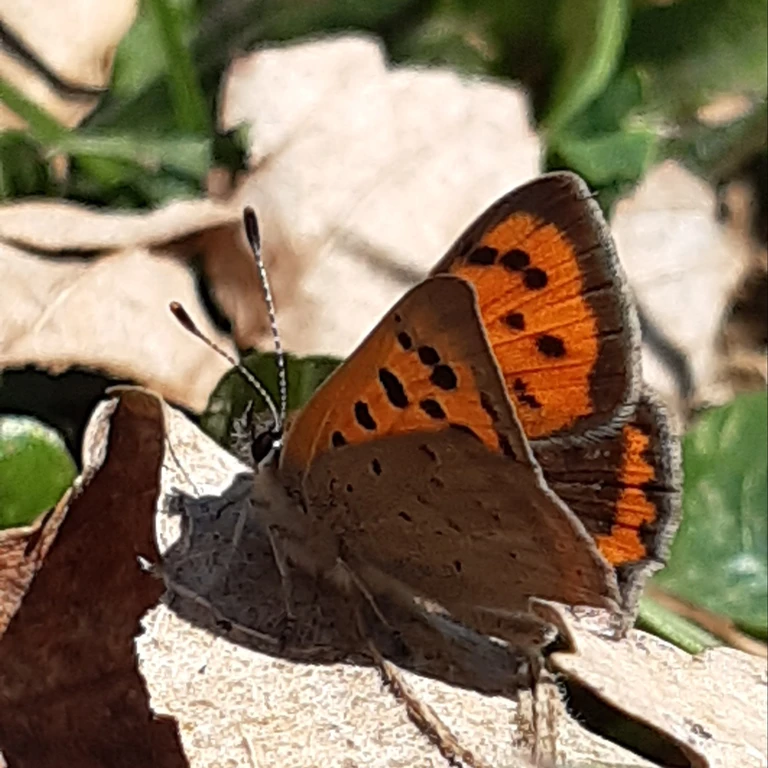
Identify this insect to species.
Lycaena phlaeas
